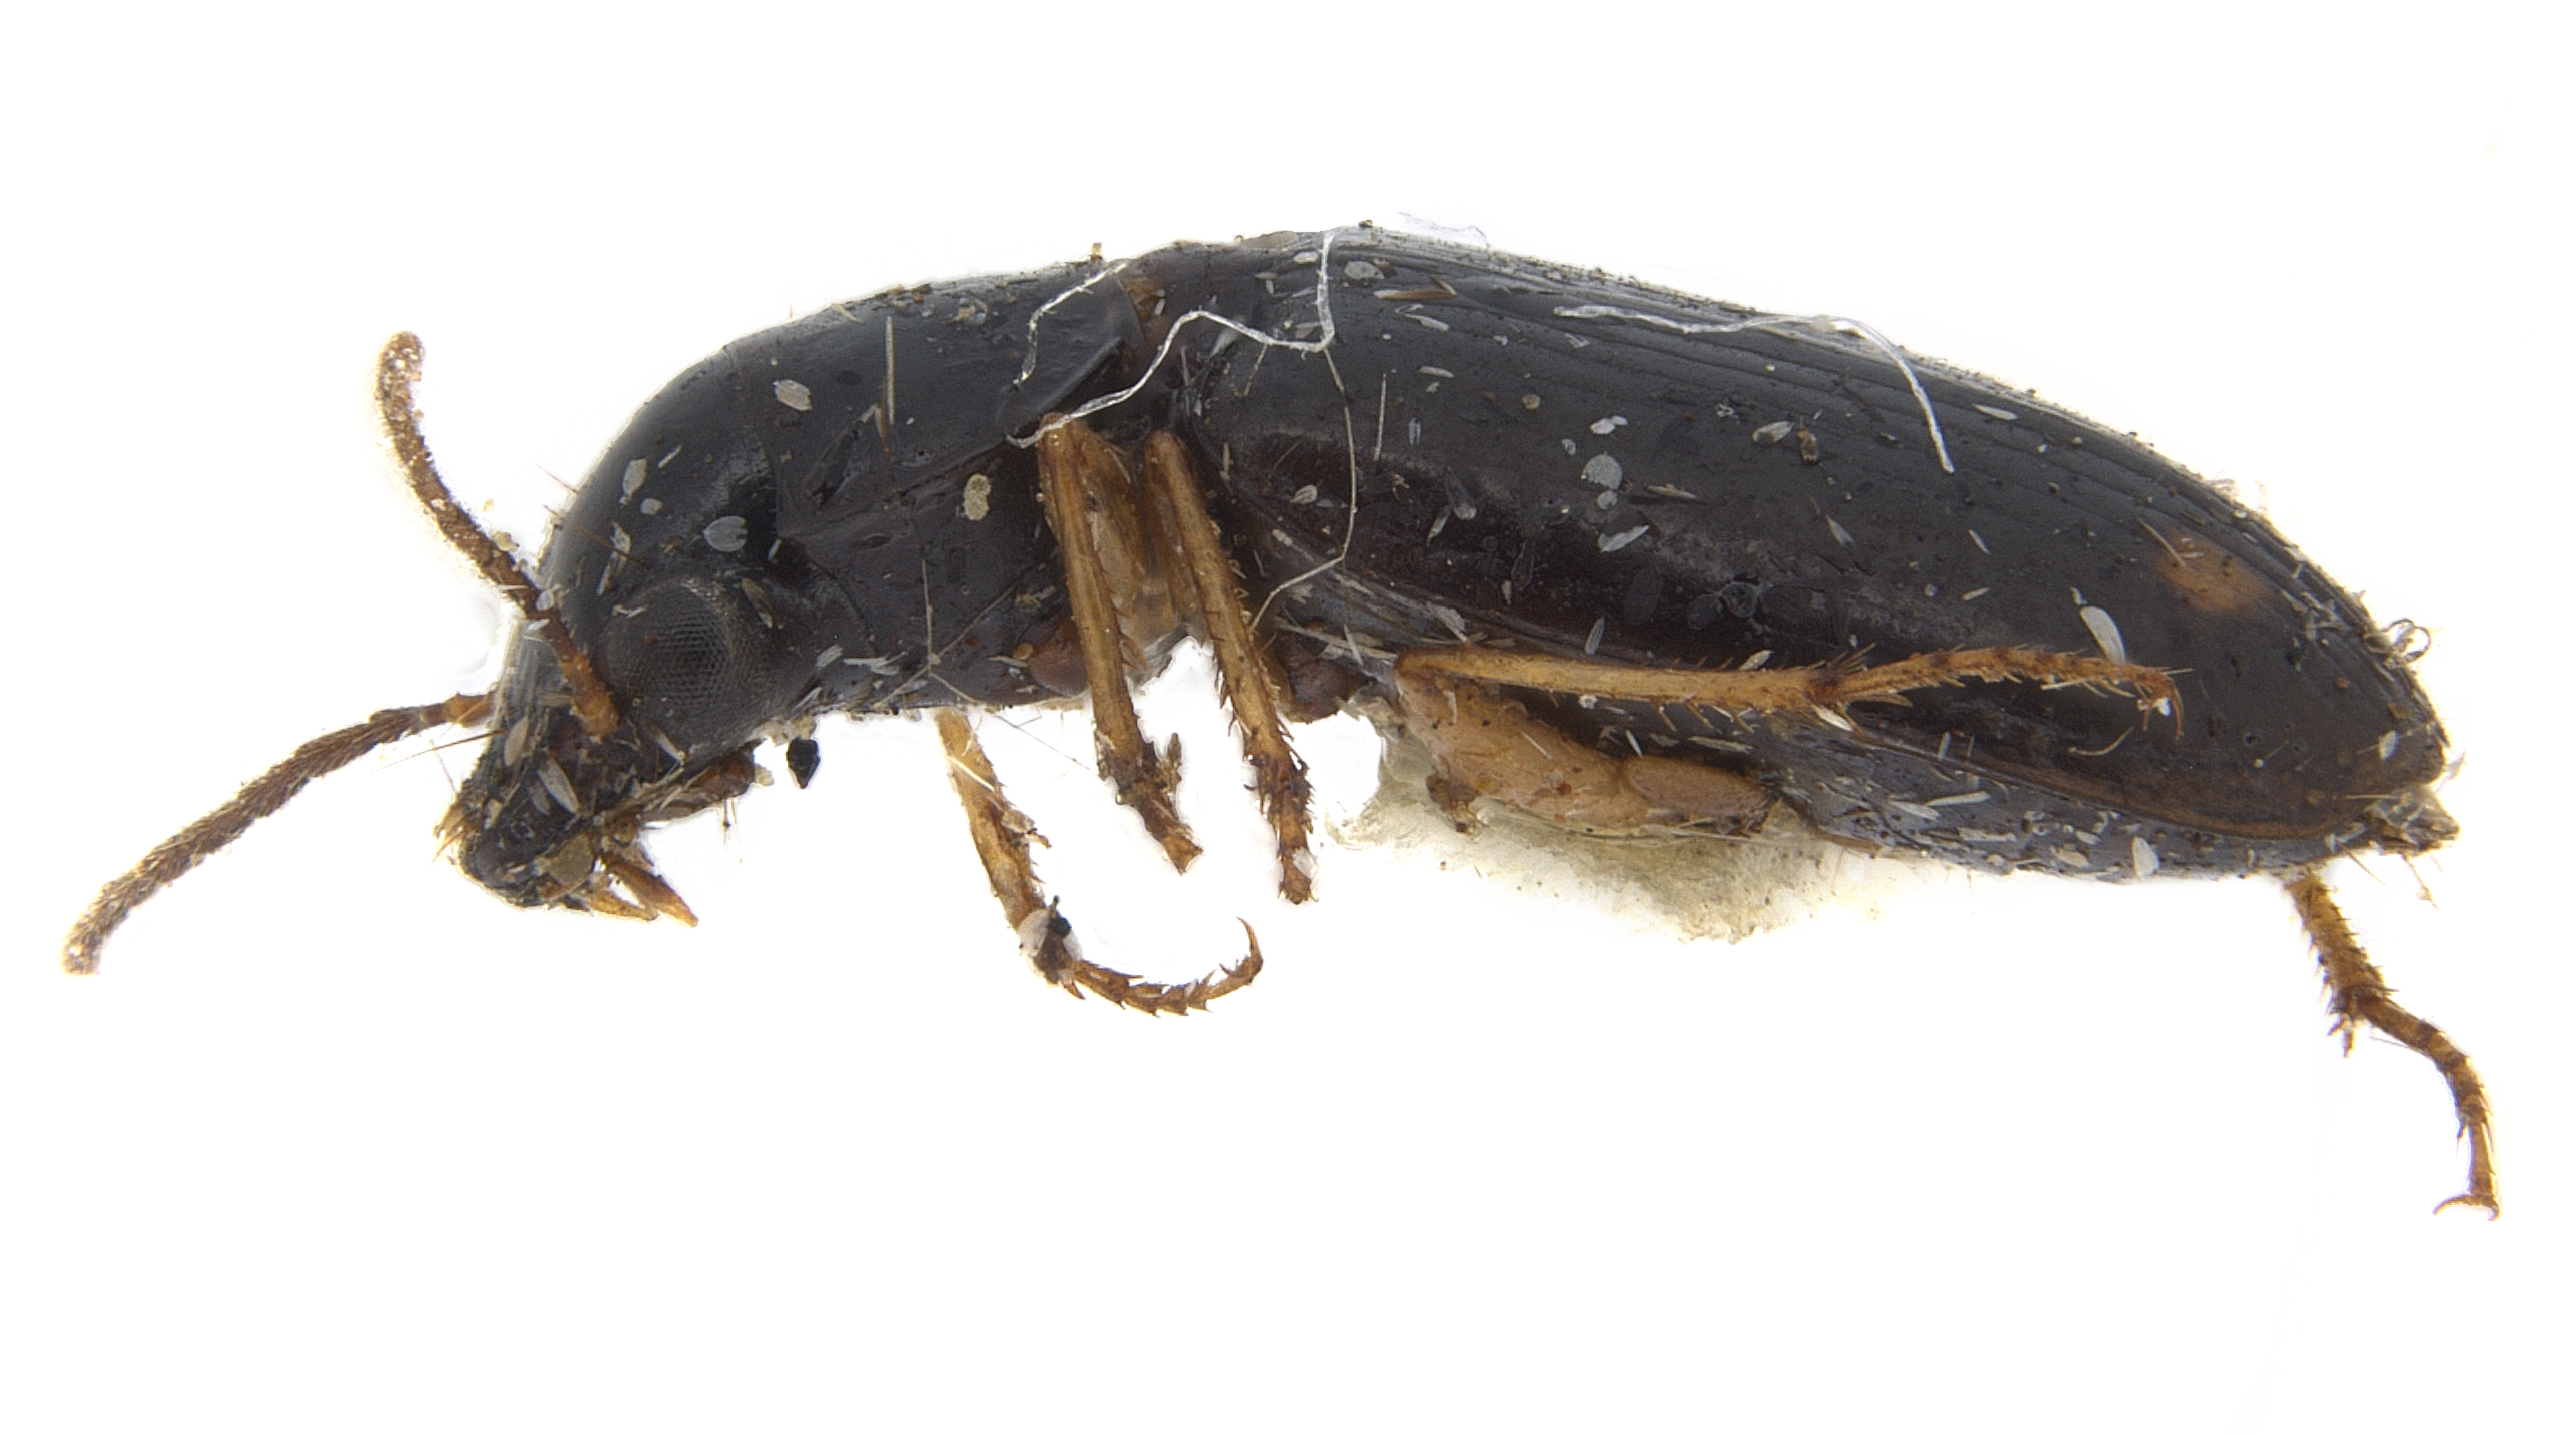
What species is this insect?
Amblystomus vulneratus (also Amblystomus biguttatus)
